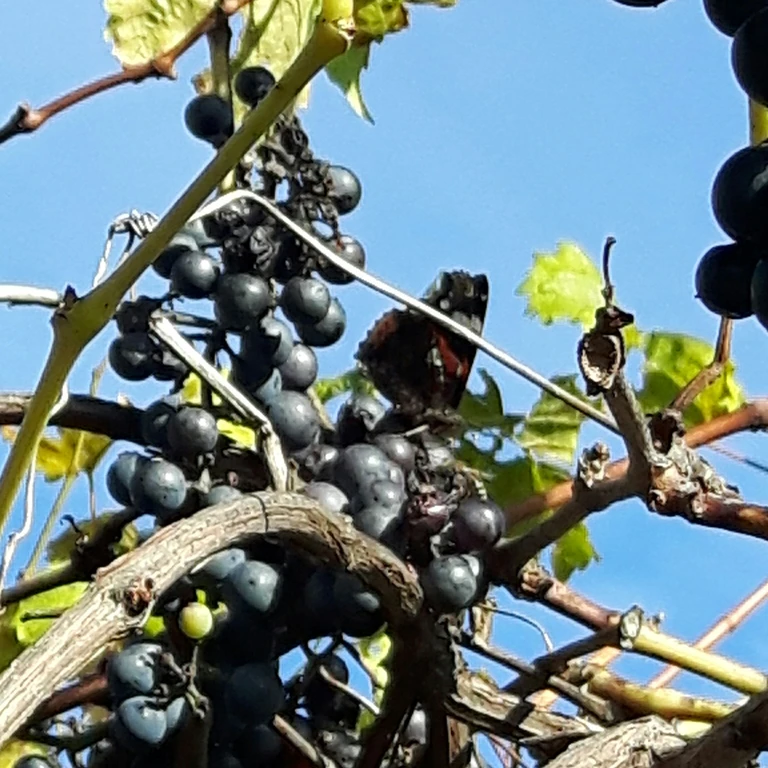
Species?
Vanessa atalanta
